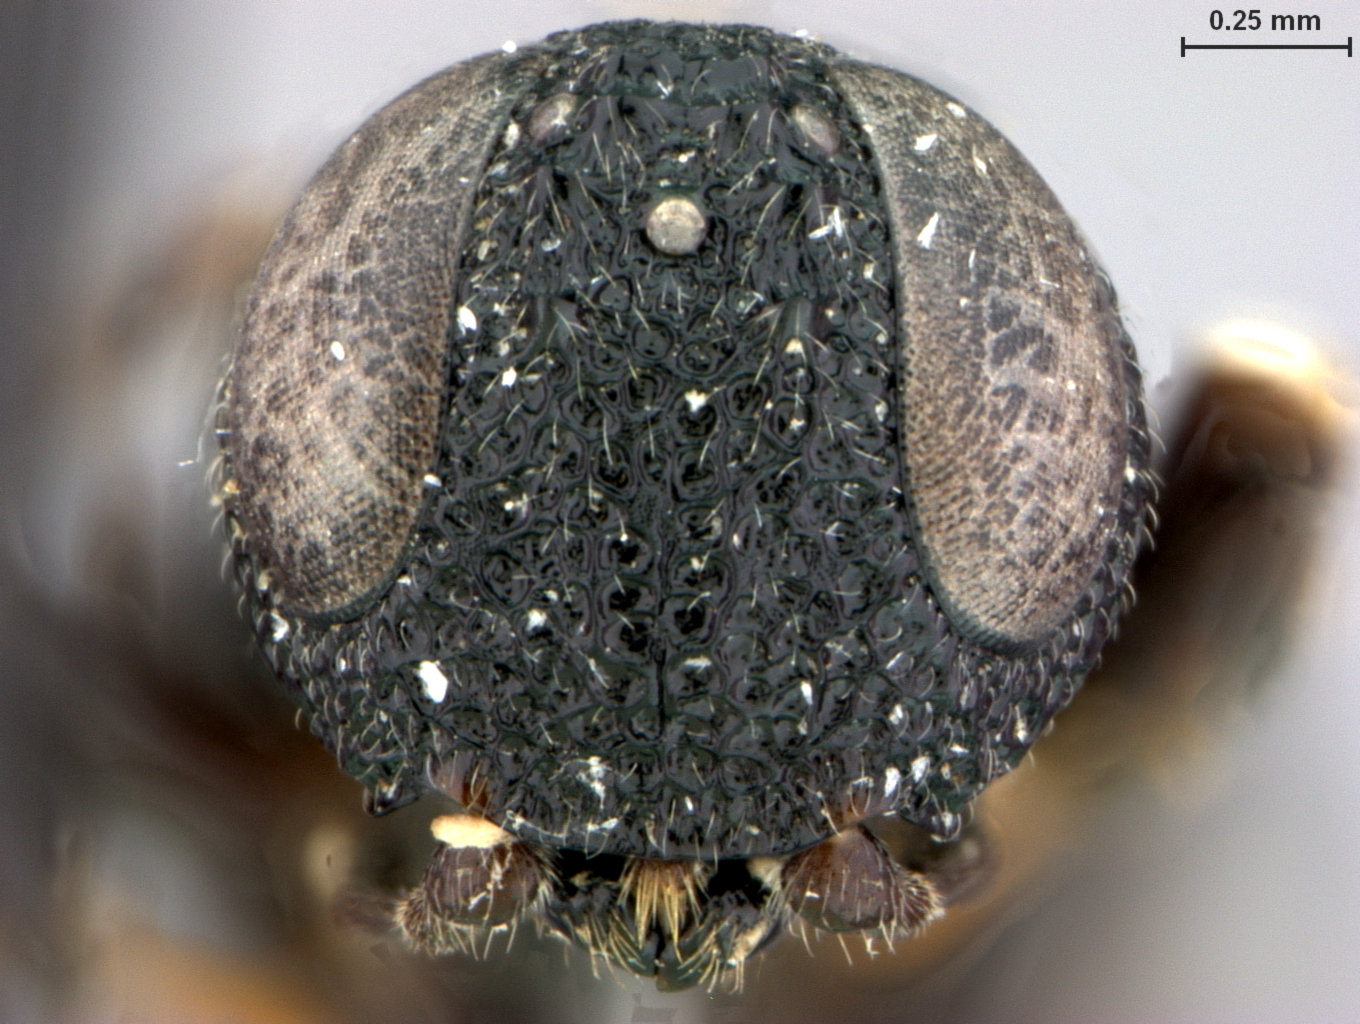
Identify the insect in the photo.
Orussus minutus
